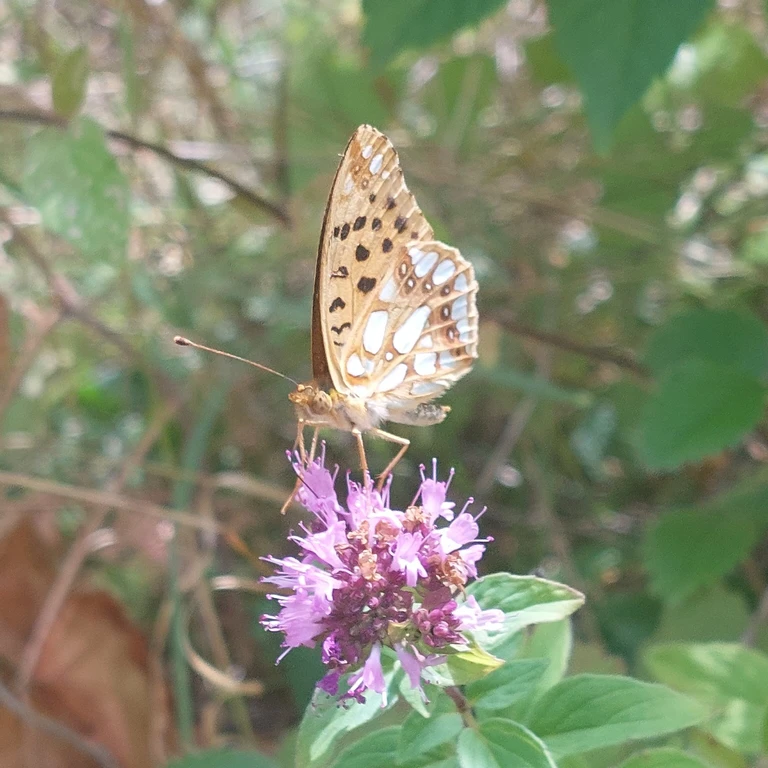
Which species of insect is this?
Issoria lathonia
